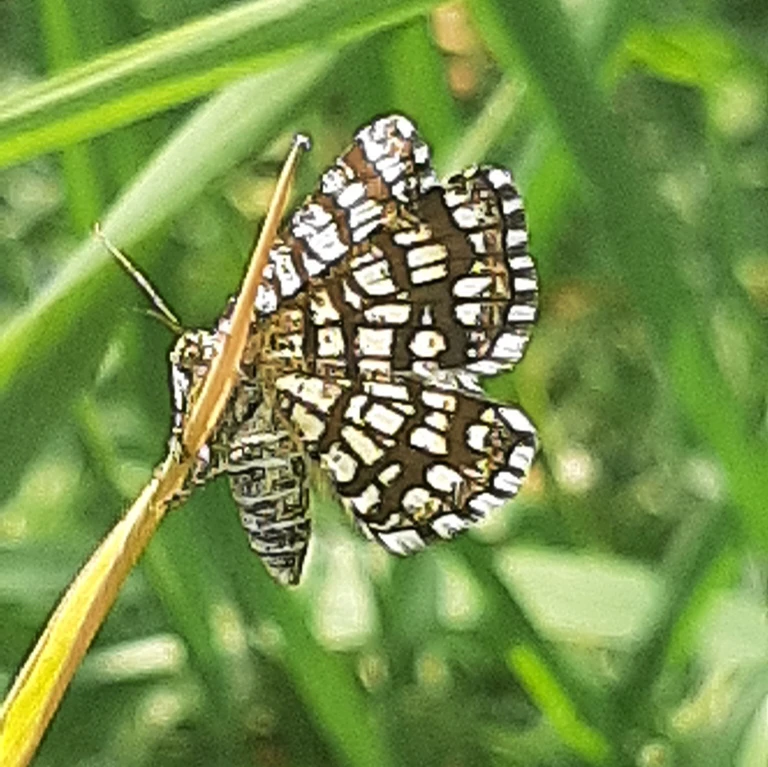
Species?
Chiasmia clathrata
